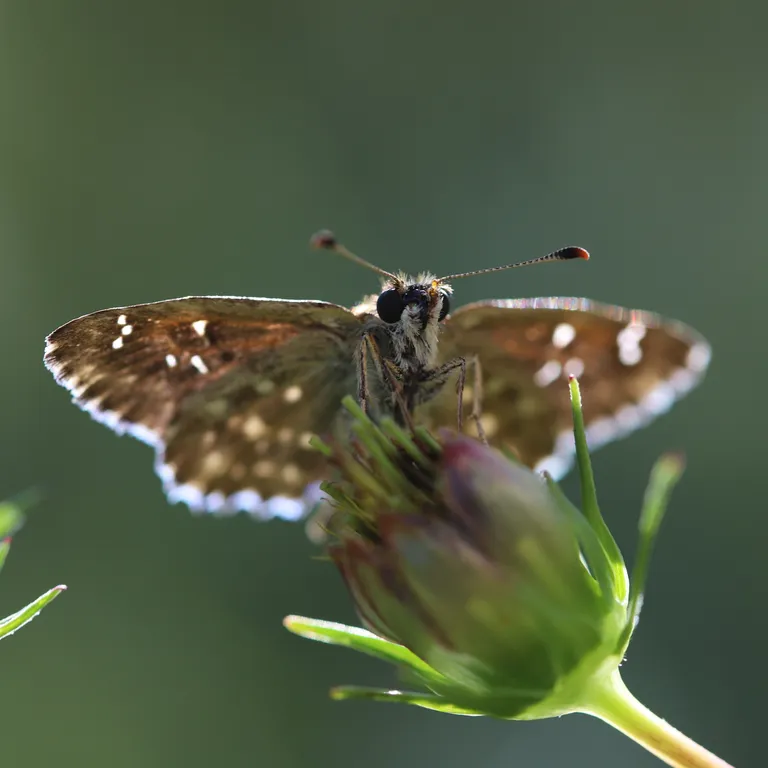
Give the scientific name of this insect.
Carcharodus alceae
